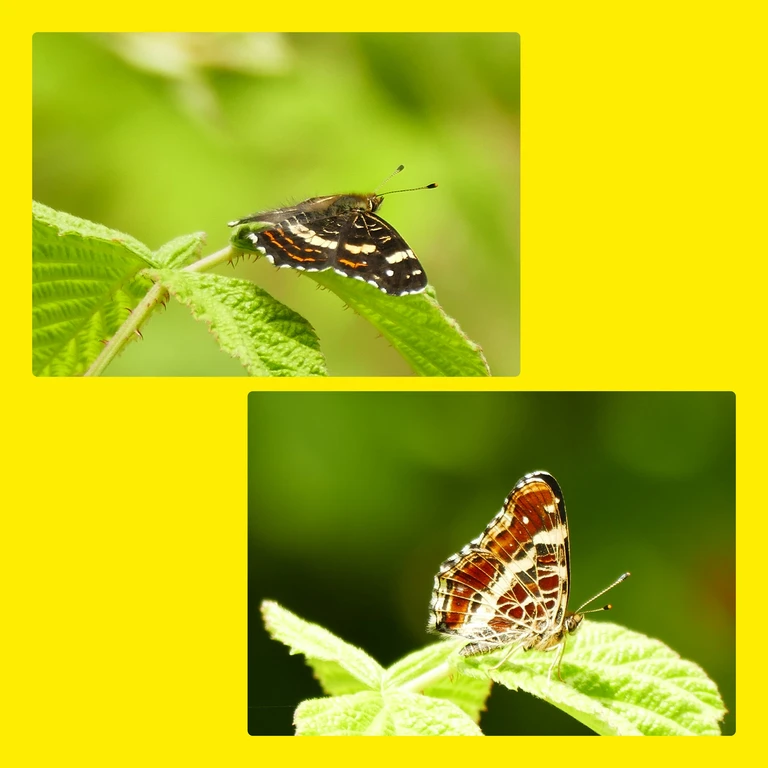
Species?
Araschnia levana
